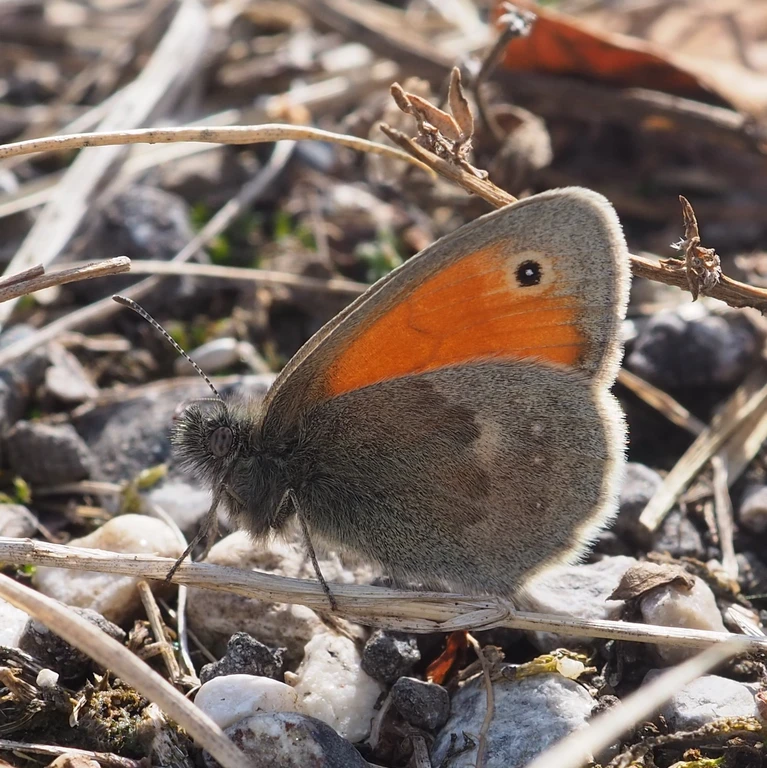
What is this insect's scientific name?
Coenonympha pamphilus
